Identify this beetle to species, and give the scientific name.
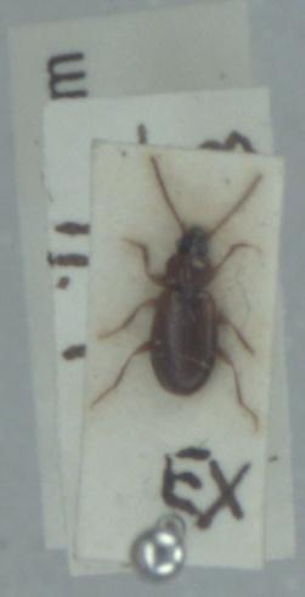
Trechus quadristriatus
